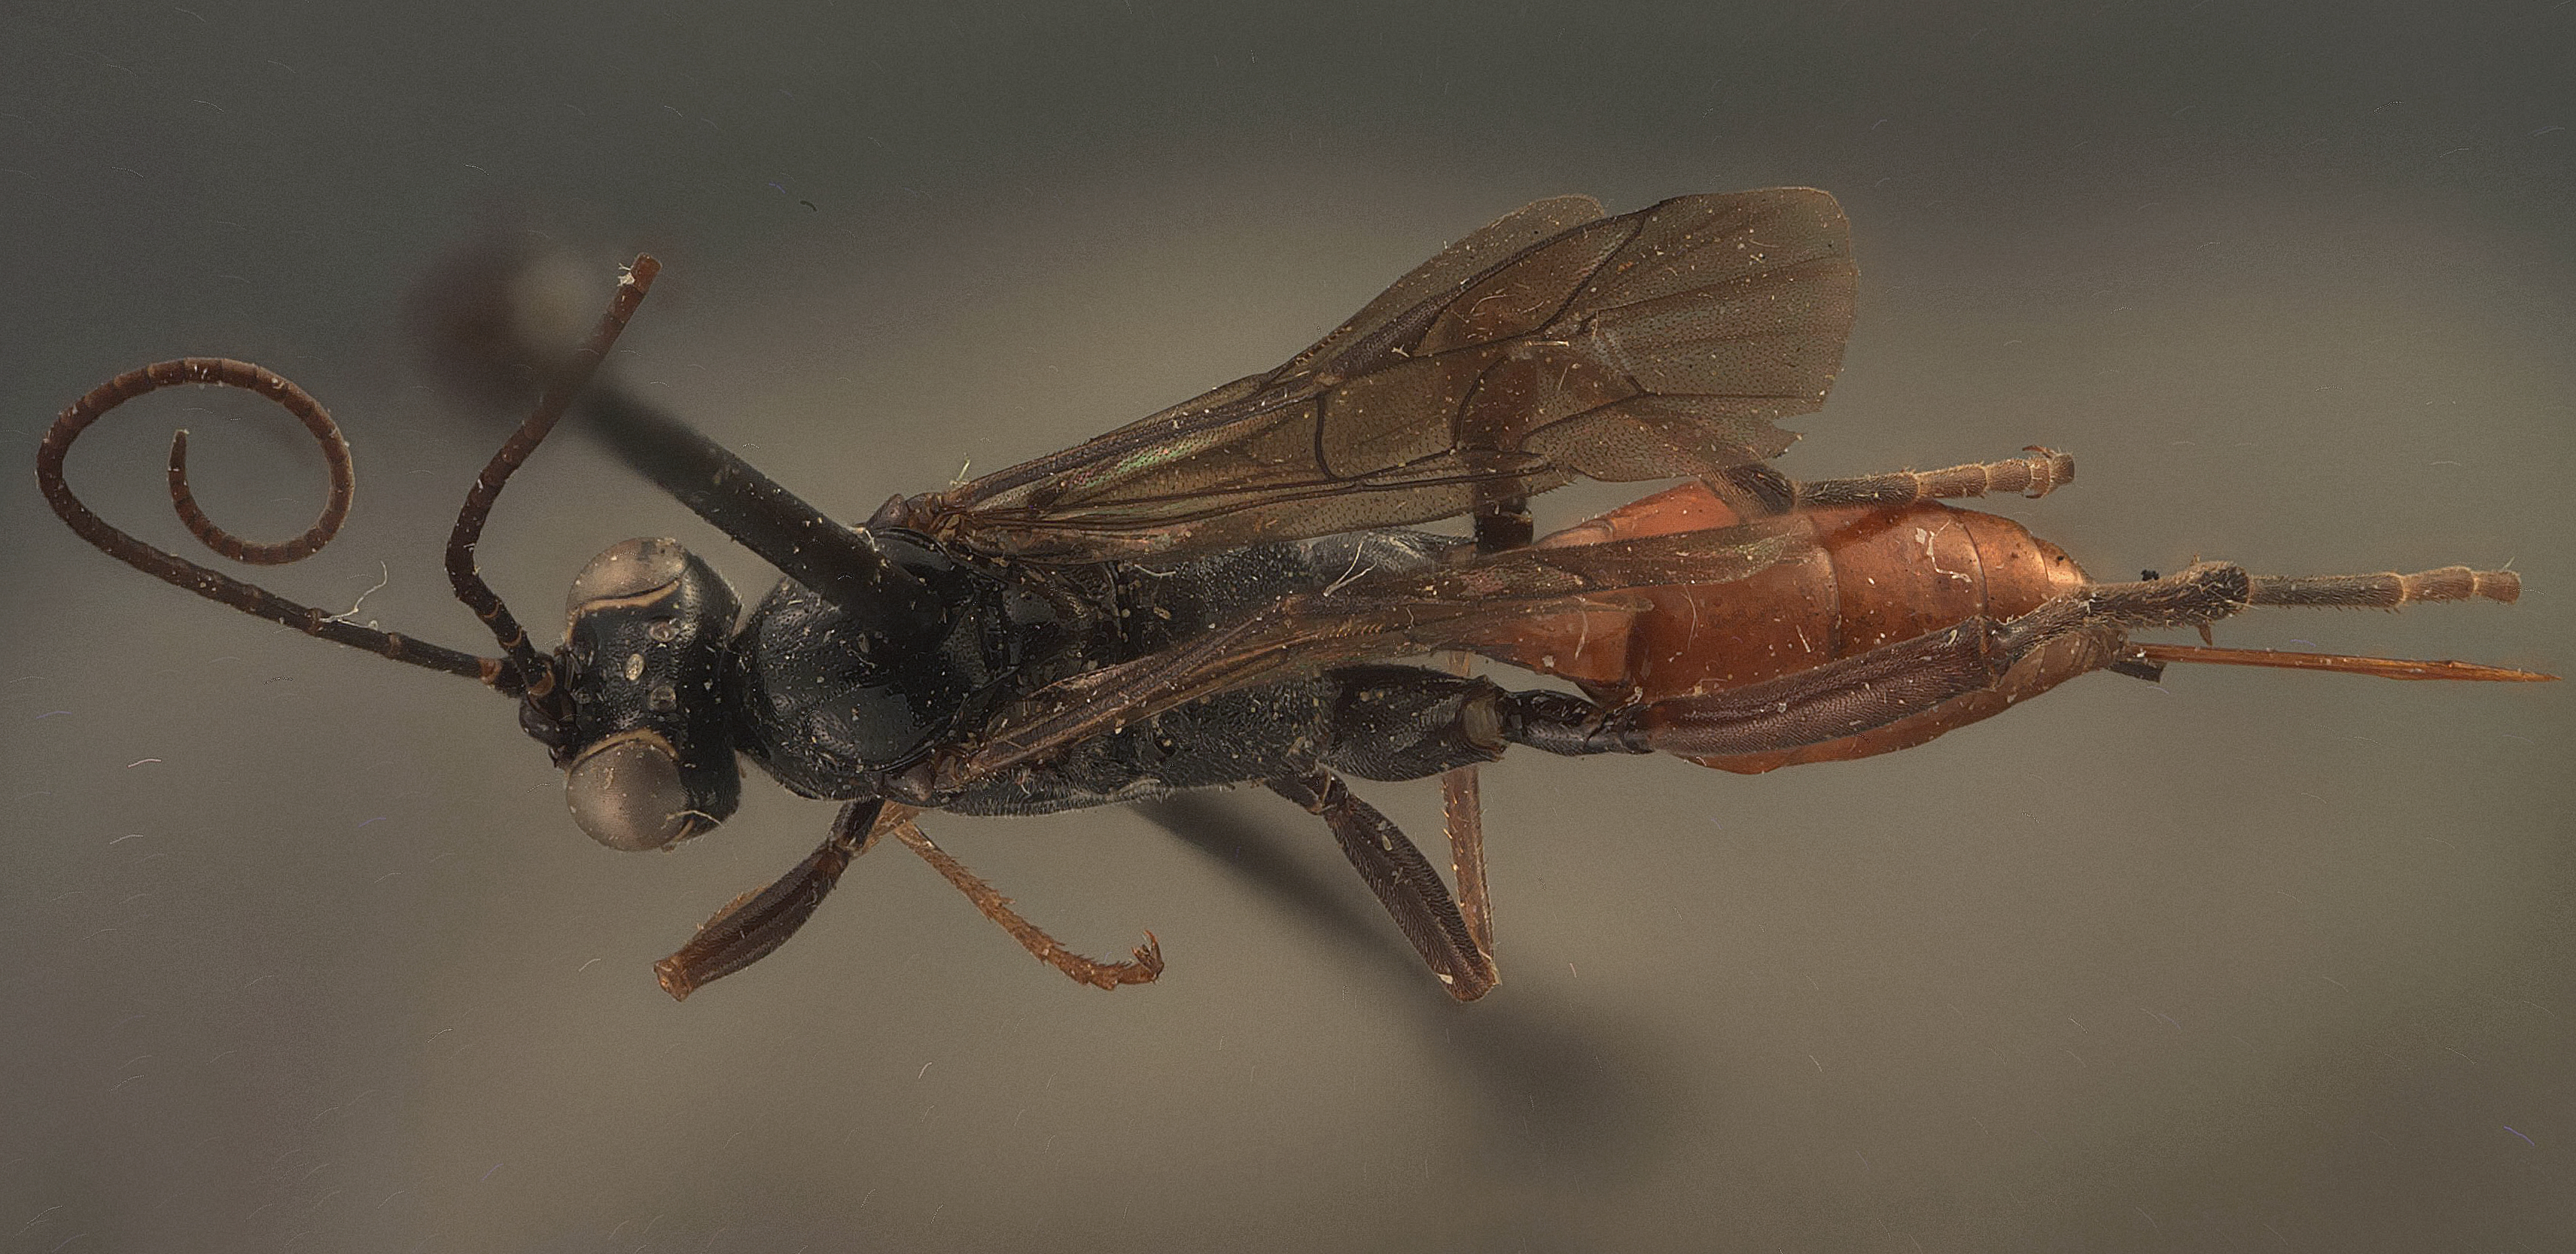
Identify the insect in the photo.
Cryptus inornatus
